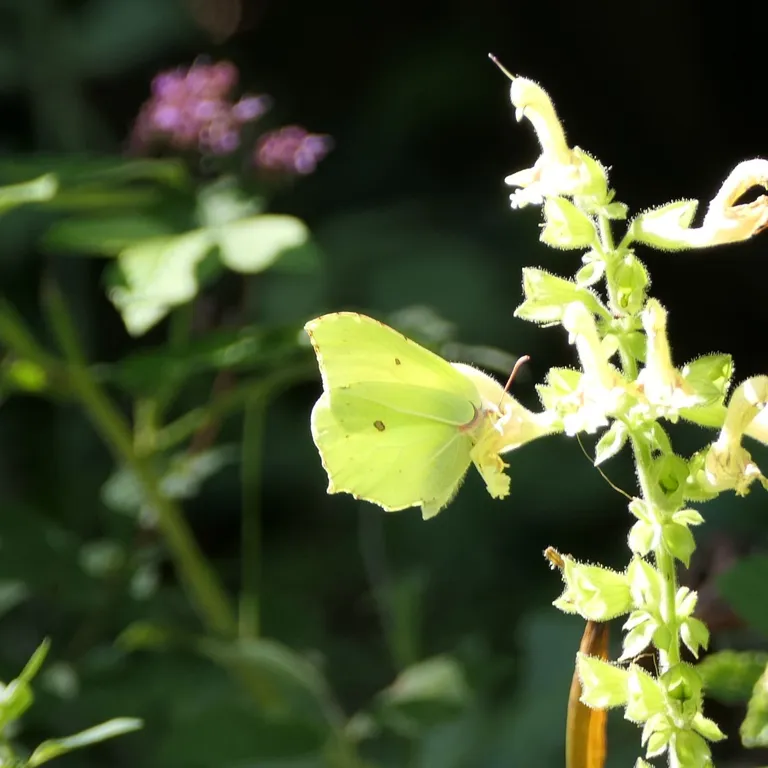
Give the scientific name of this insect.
Gonepteryx rhamni
